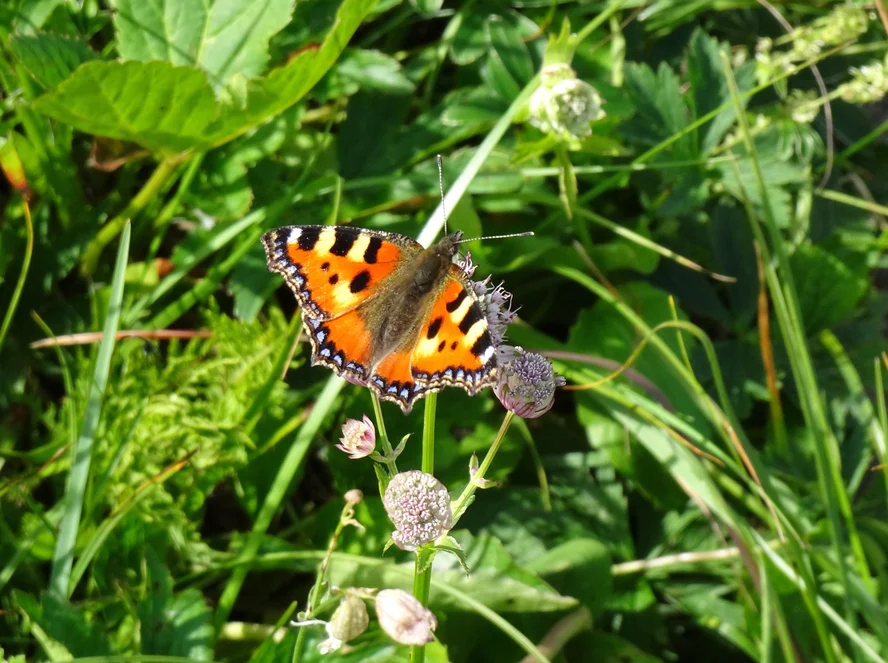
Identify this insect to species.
Aglais urticae
